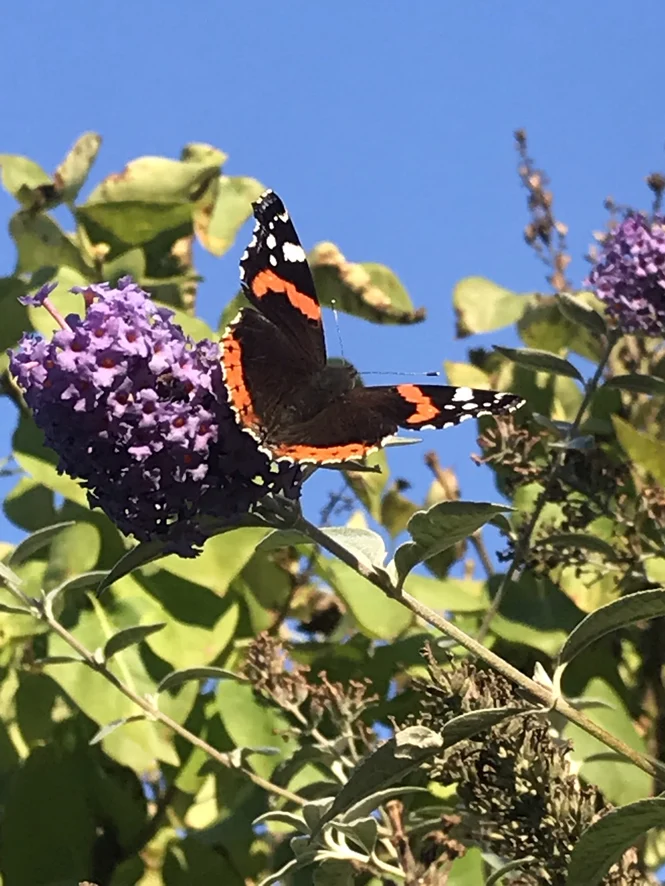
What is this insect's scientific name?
Vanessa atalanta
